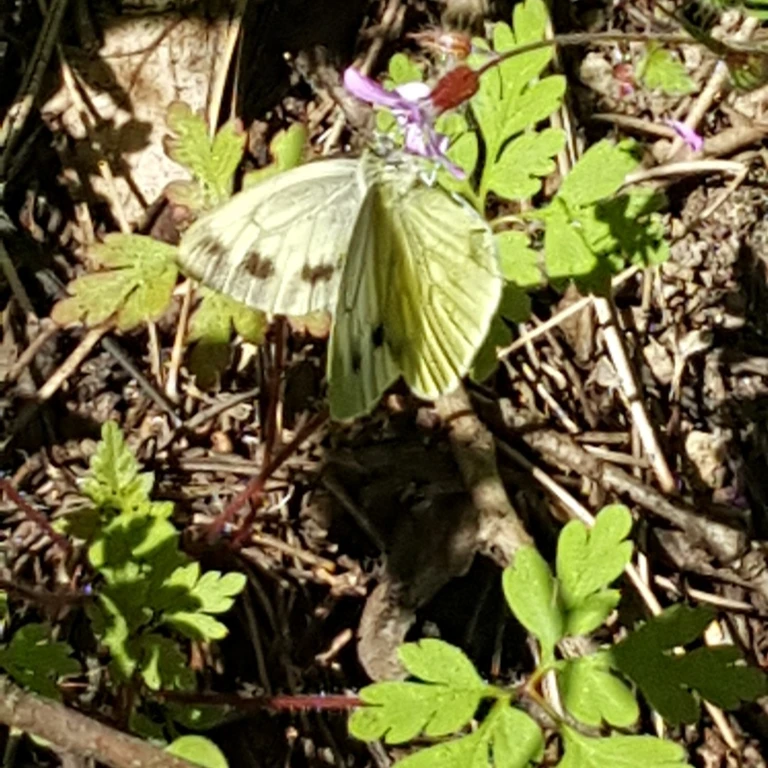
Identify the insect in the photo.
Pieris napi
